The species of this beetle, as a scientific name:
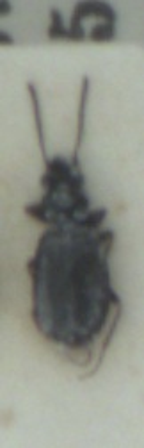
Syntomus truncatellus
